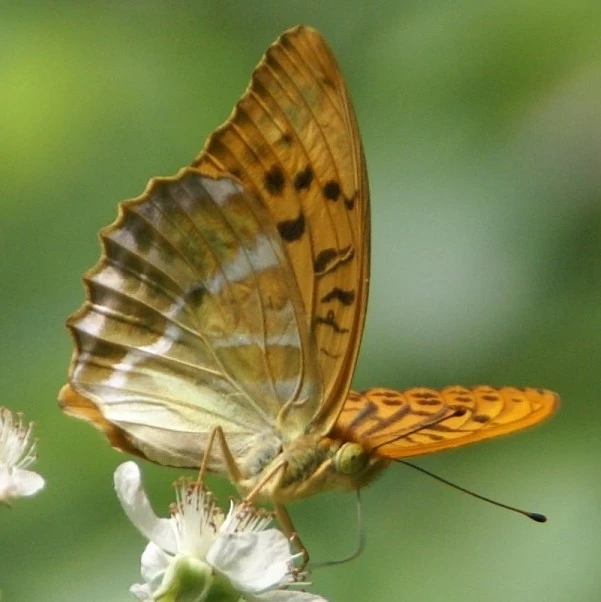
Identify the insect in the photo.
Argynnis paphia
